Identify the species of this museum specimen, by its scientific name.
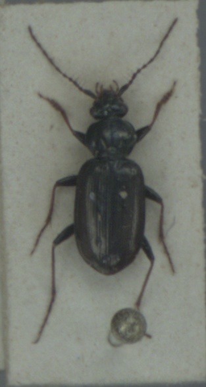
Loricera pilicornis
